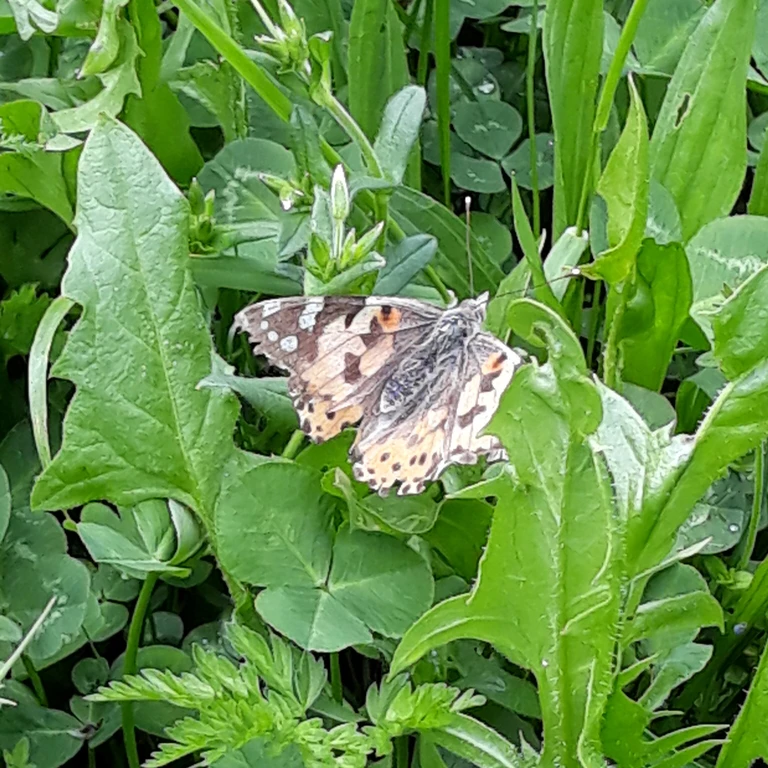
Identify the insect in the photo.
Vanessa cardui
